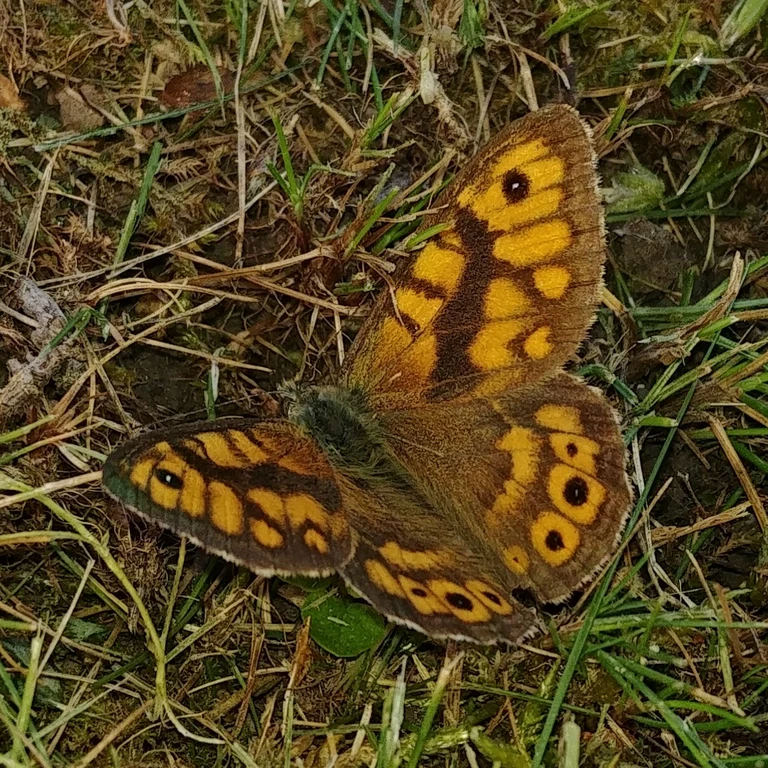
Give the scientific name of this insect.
Lasiommata megera (also Pararge megera)
